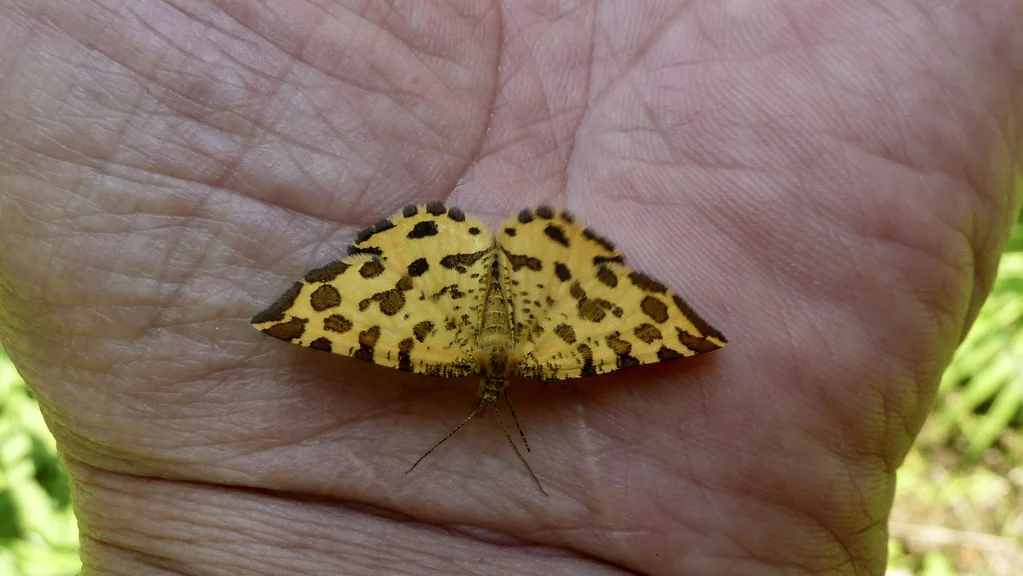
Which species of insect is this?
Pseudopanthera macularia
